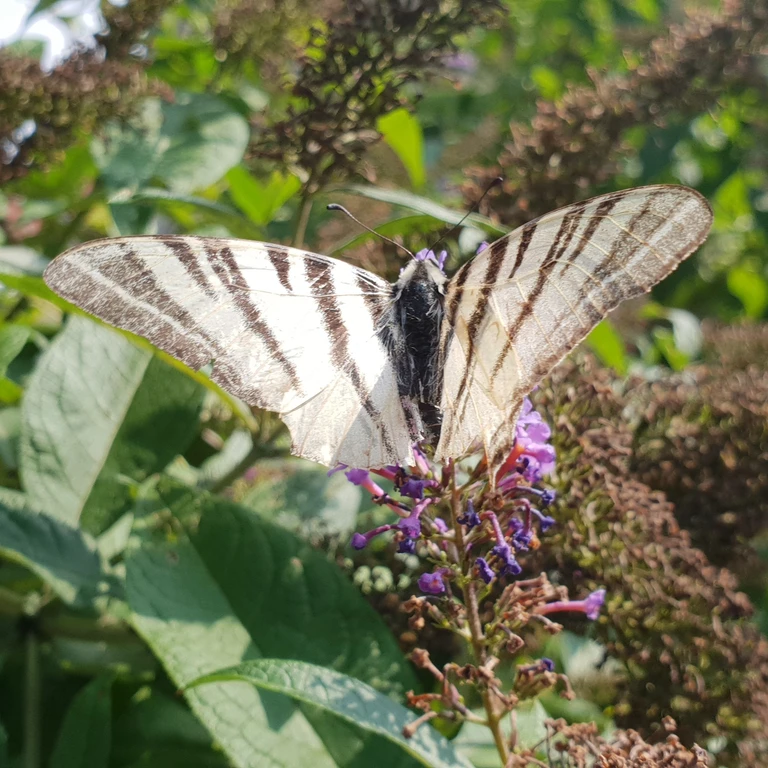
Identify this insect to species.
Iphiclides podalirius
